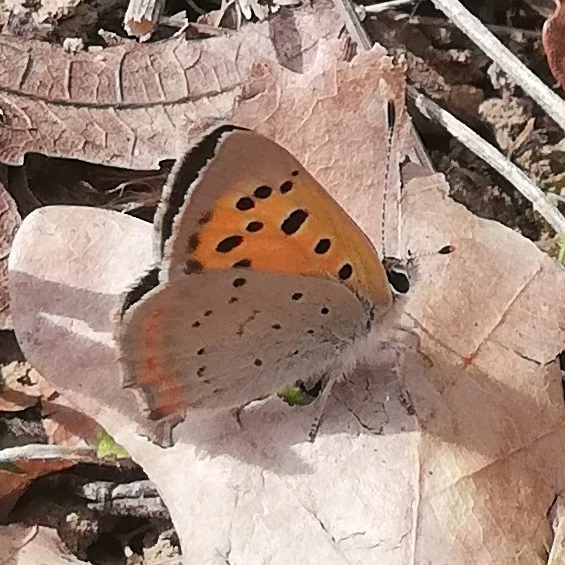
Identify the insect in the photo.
Lycaena phlaeas
